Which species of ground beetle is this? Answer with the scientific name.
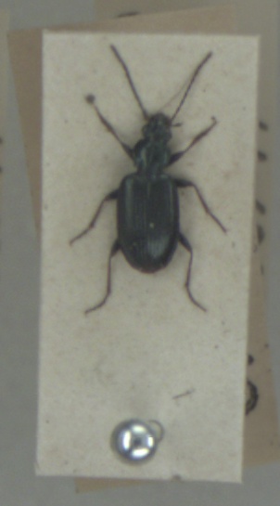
Bembidion atrocaeruleum
